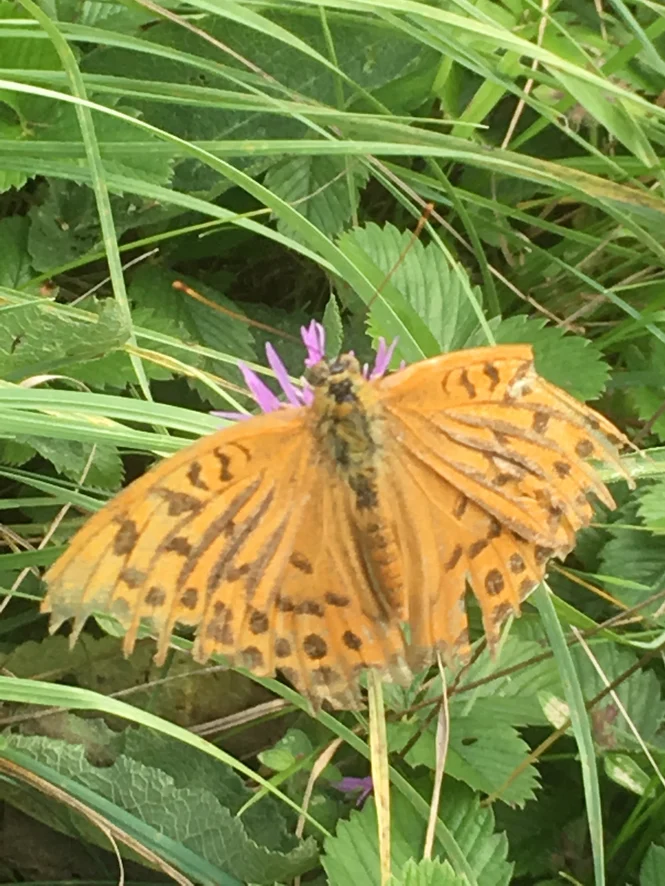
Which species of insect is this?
Argynnis paphia
